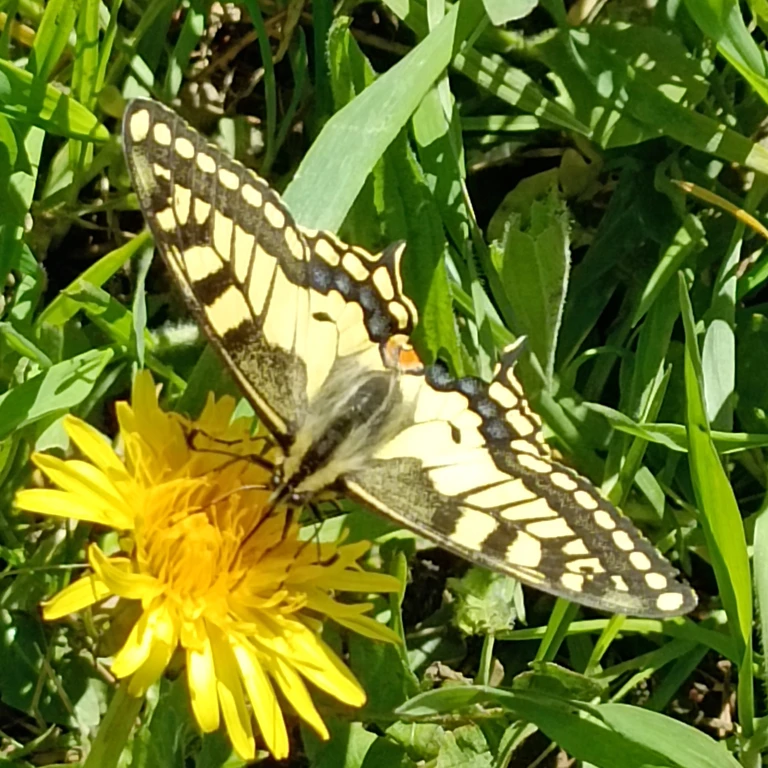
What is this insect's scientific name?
Papilio machaon
